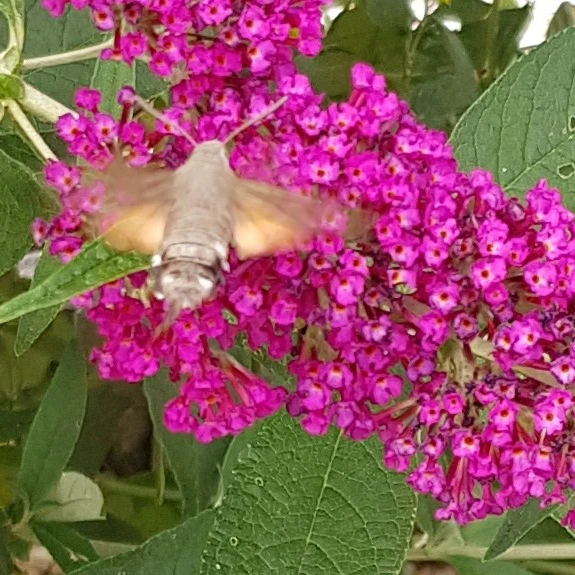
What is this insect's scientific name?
Macroglossum stellatarum
